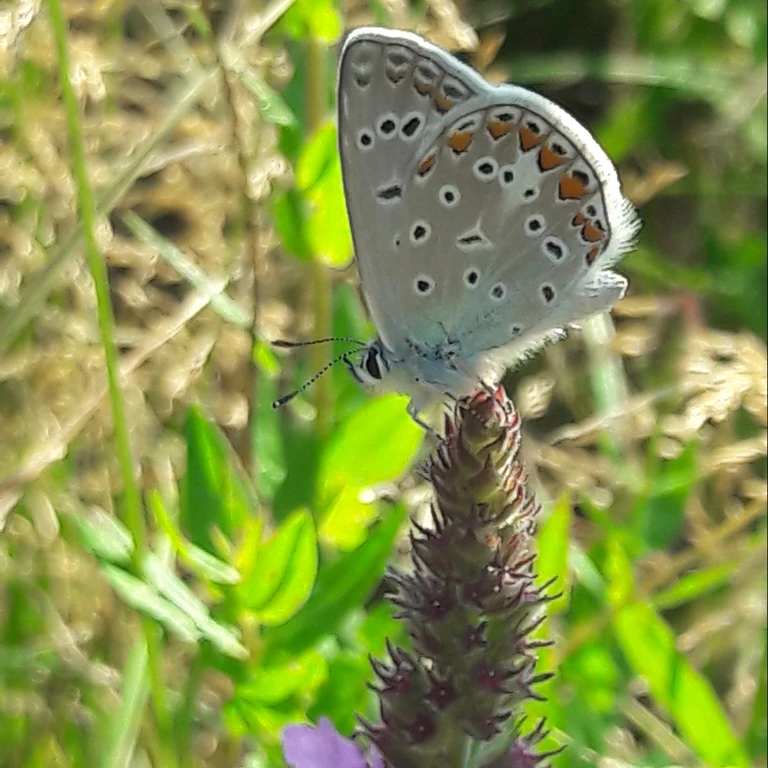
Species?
Polyommatus icarus
